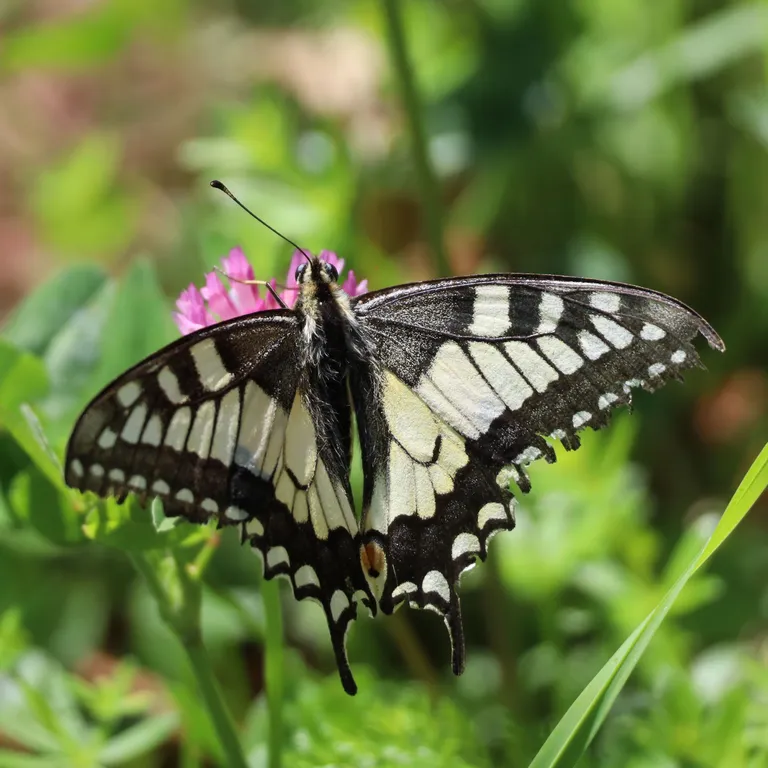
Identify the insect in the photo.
Papilio machaon
